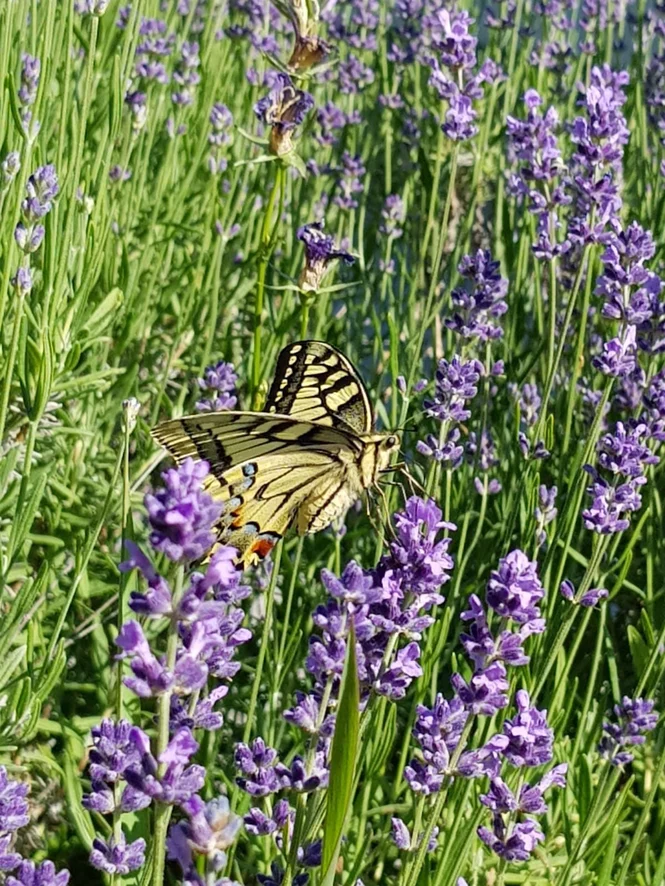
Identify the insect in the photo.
Papilio machaon
